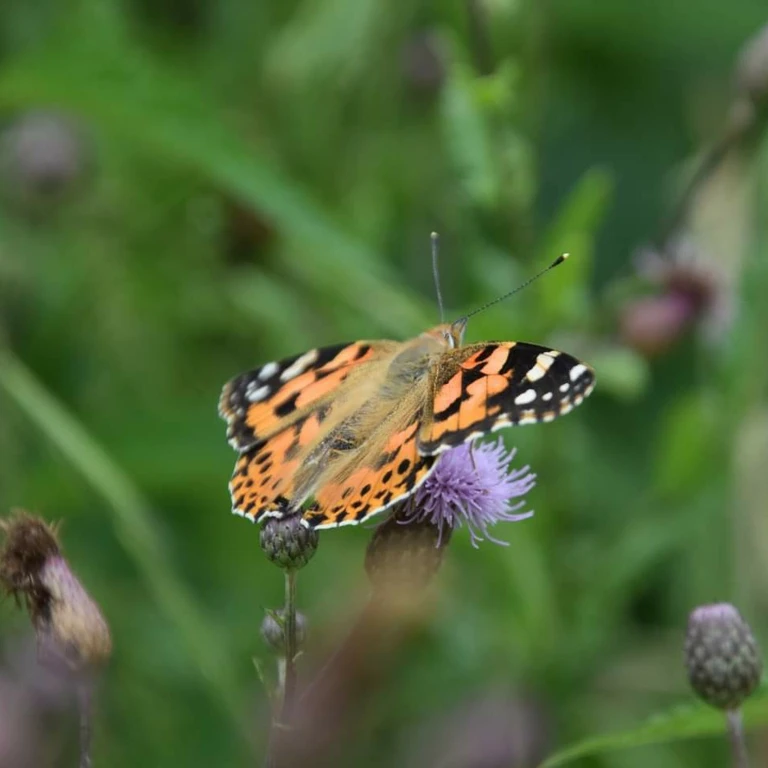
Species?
Vanessa cardui
